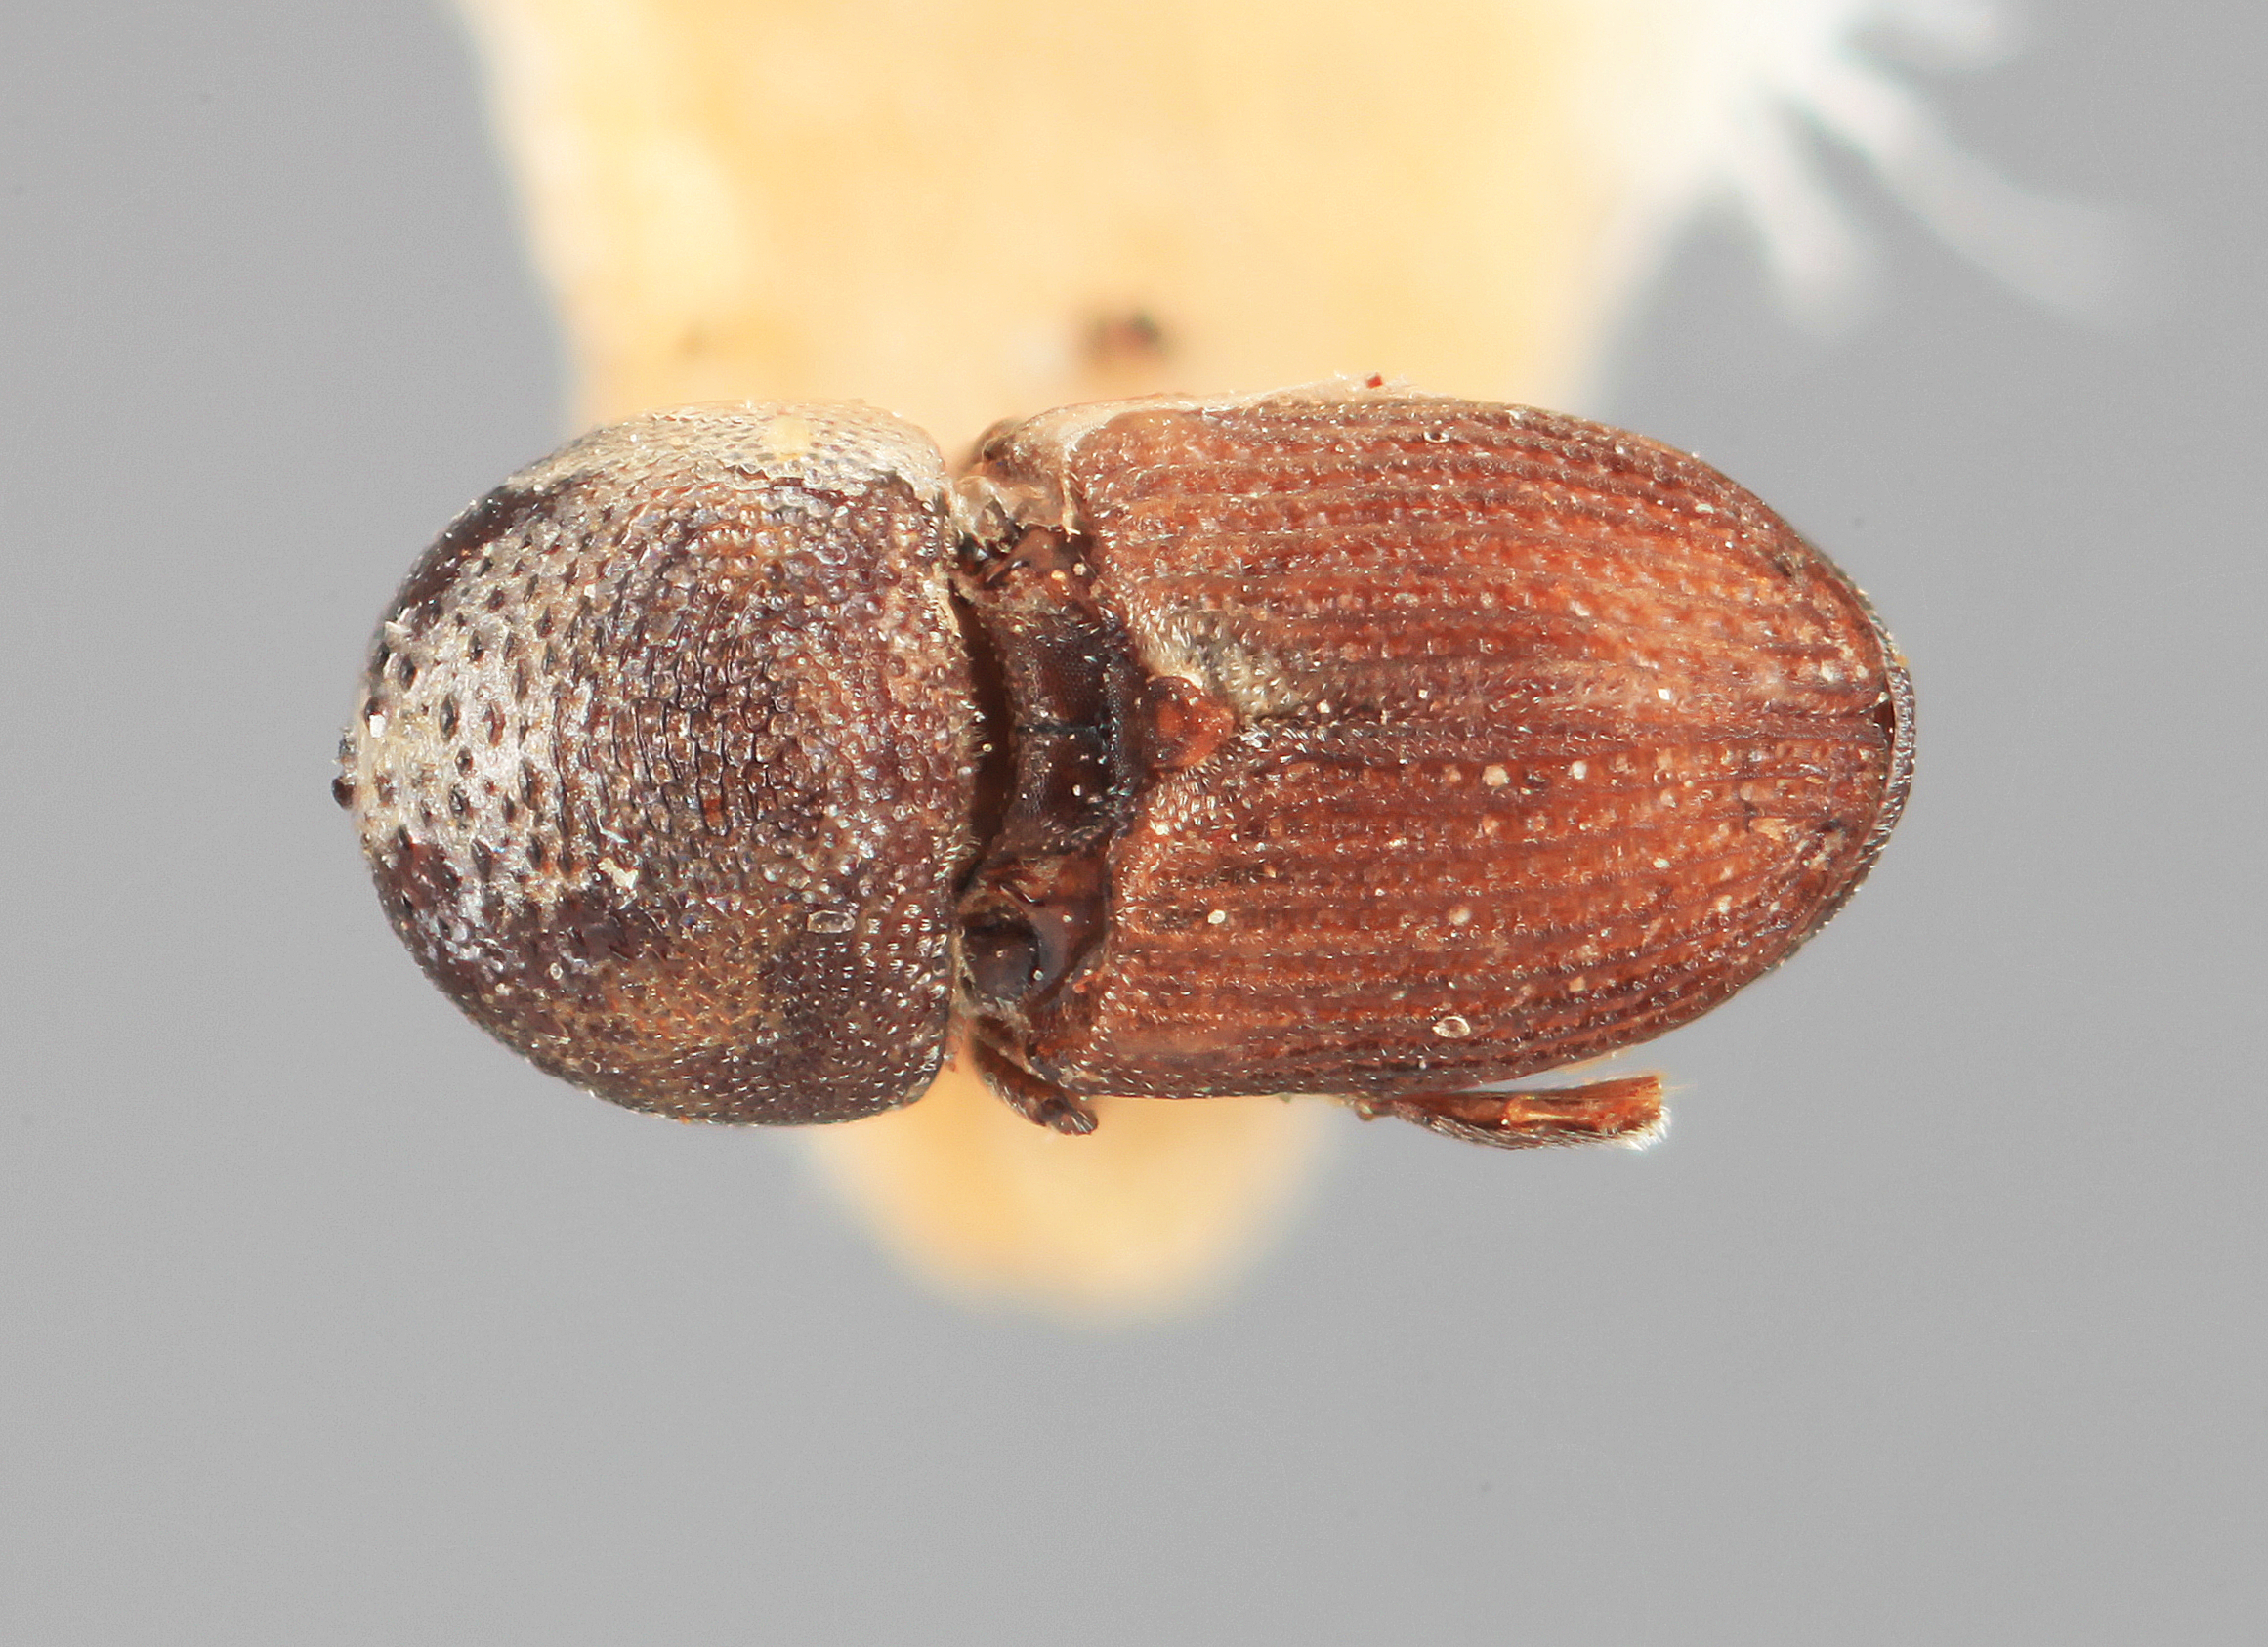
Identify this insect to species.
Scolytomimus minusopis
